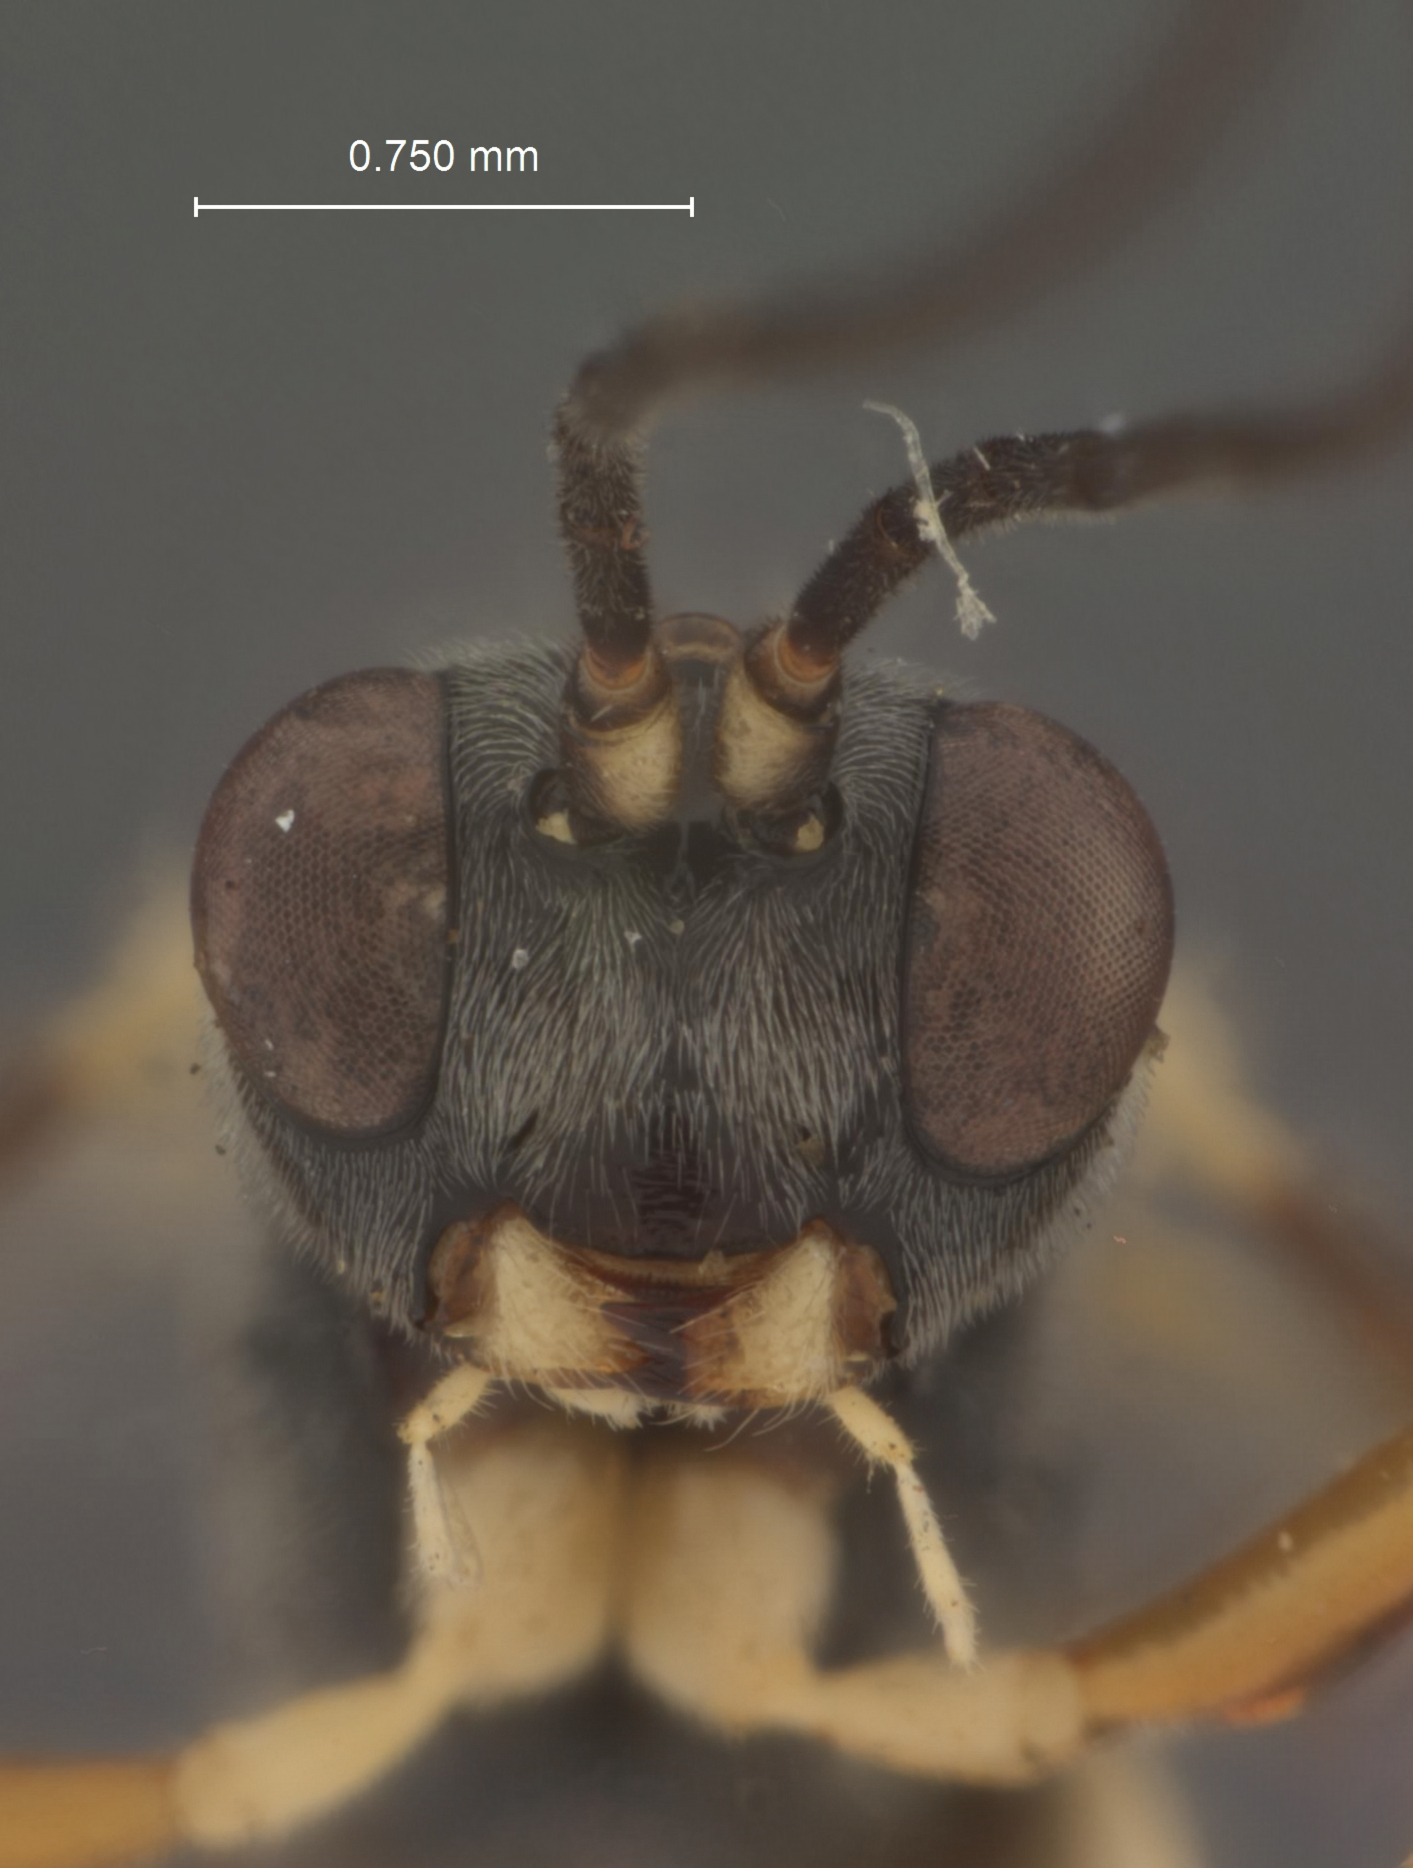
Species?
Panargyrops areolaris
